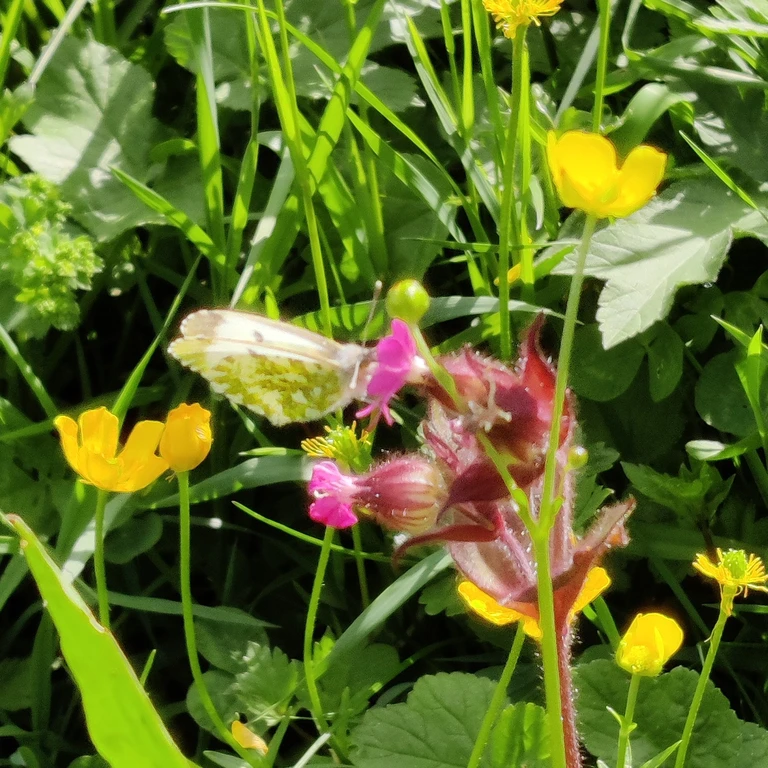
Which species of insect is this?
Anthocharis cardamines
